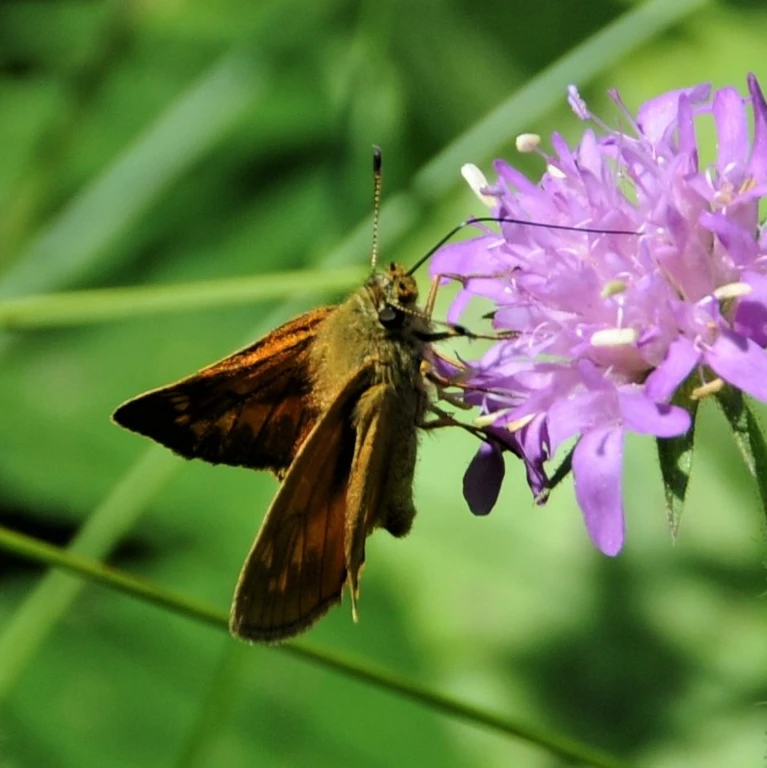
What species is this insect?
Ochlodes sylvanus (also Ochlodes venata)
